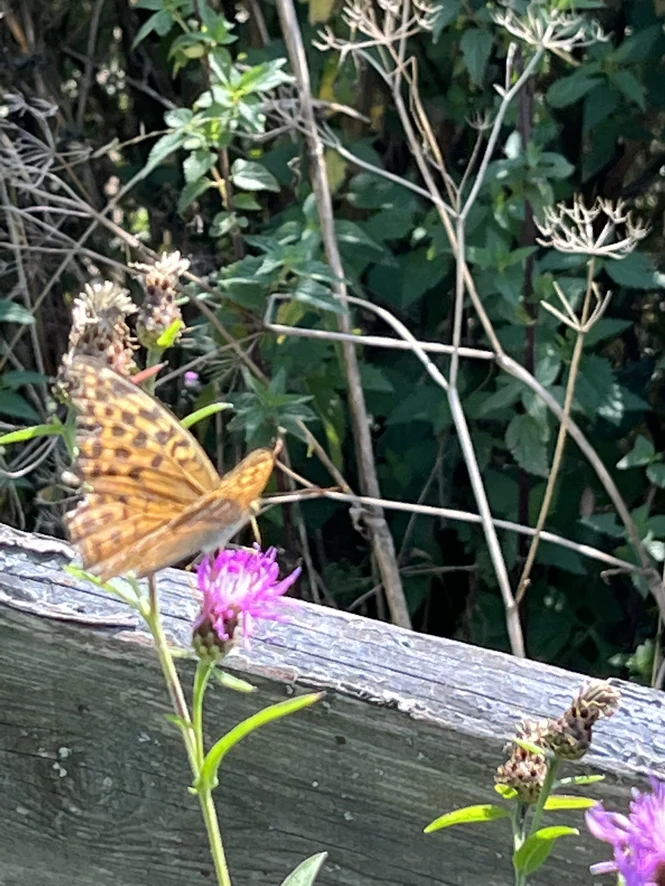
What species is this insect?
Argynnis paphia
